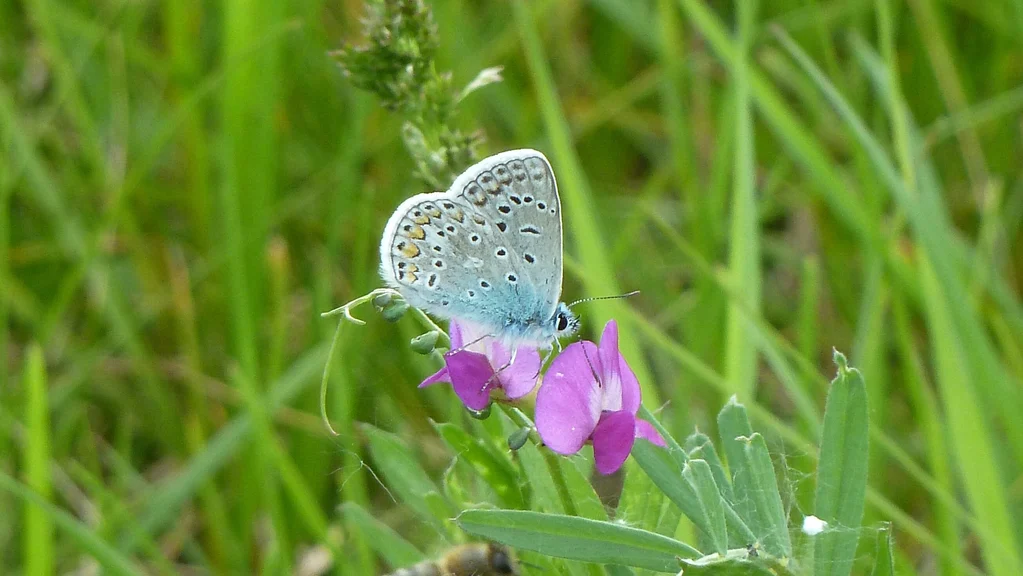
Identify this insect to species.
Polyommatus icarus
